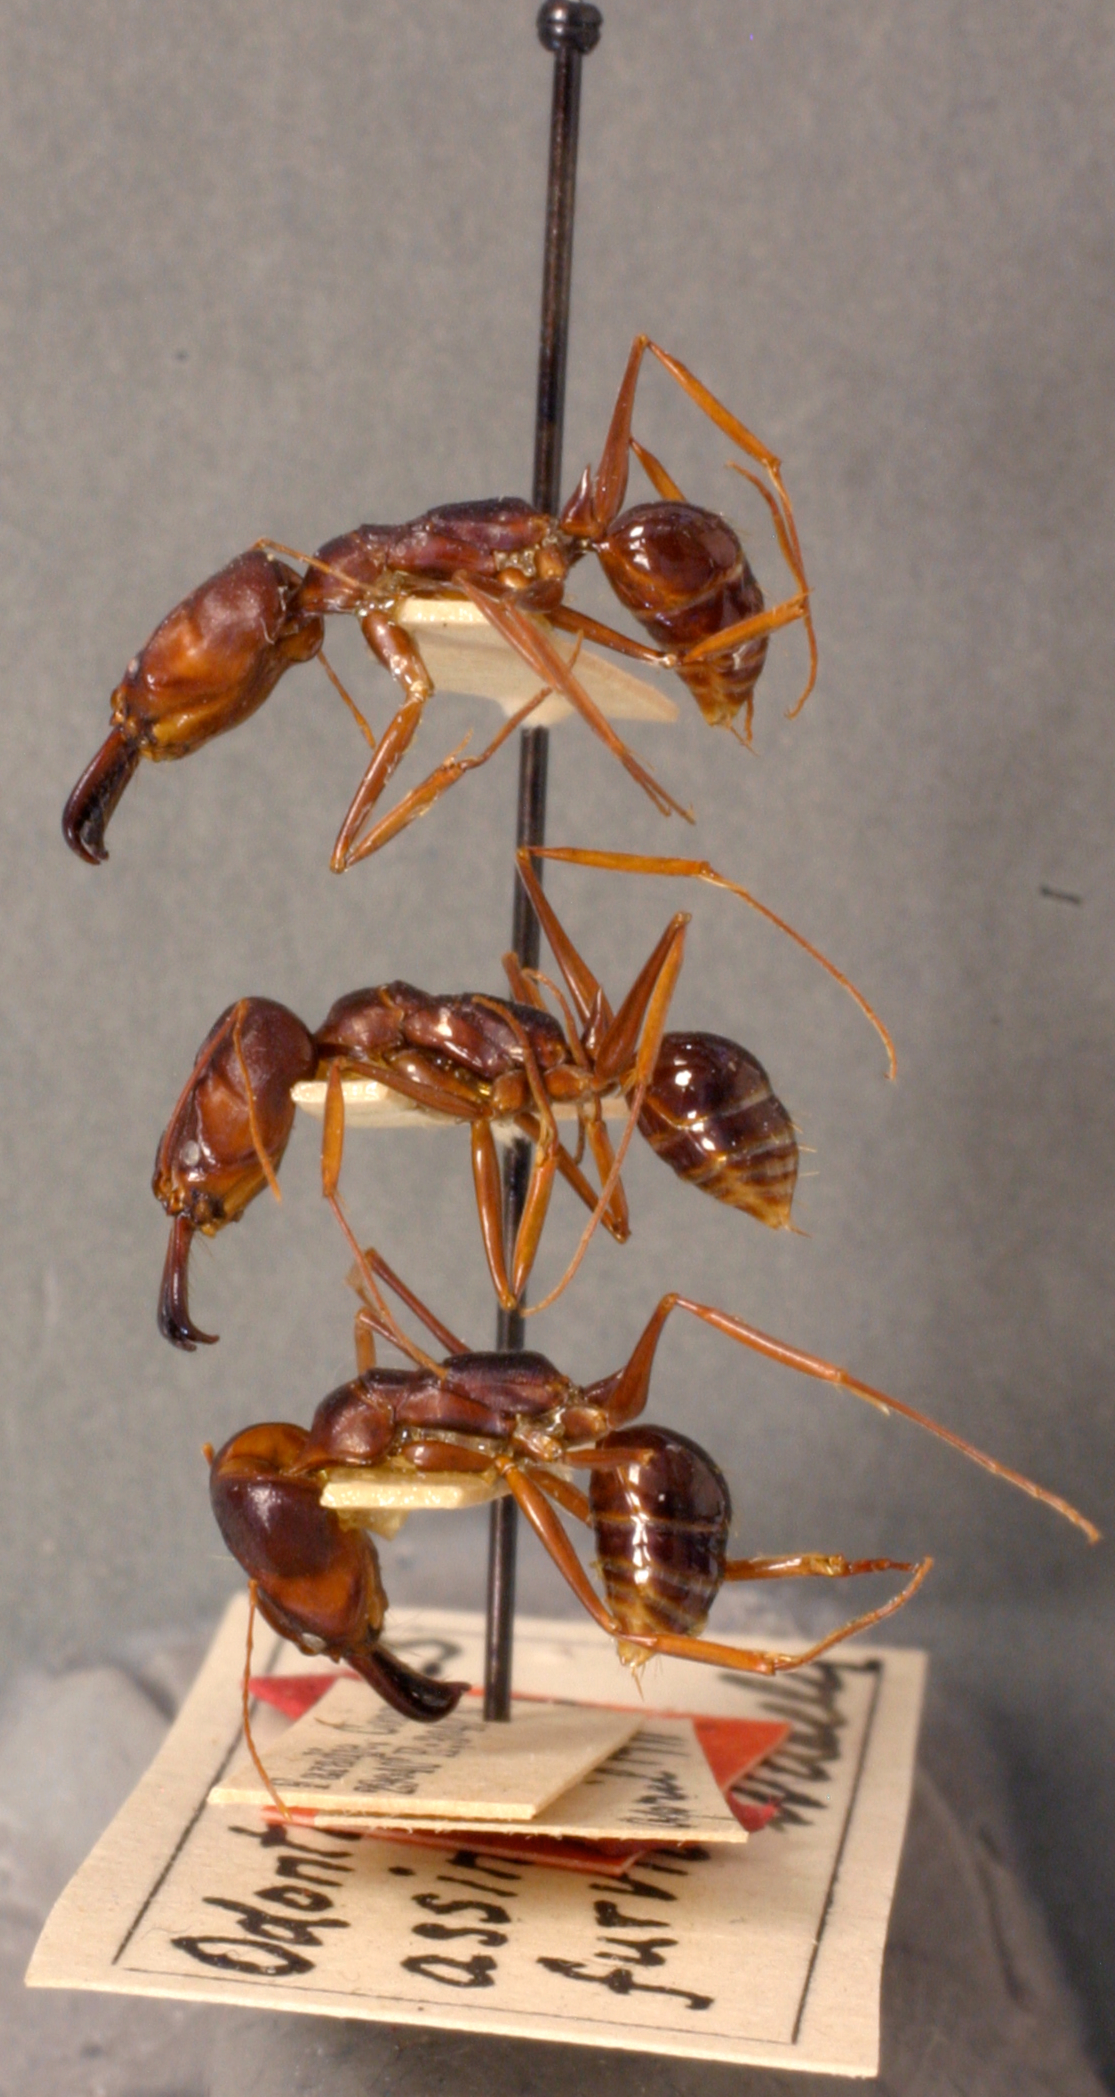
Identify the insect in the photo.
Odontomachus assiniensis
